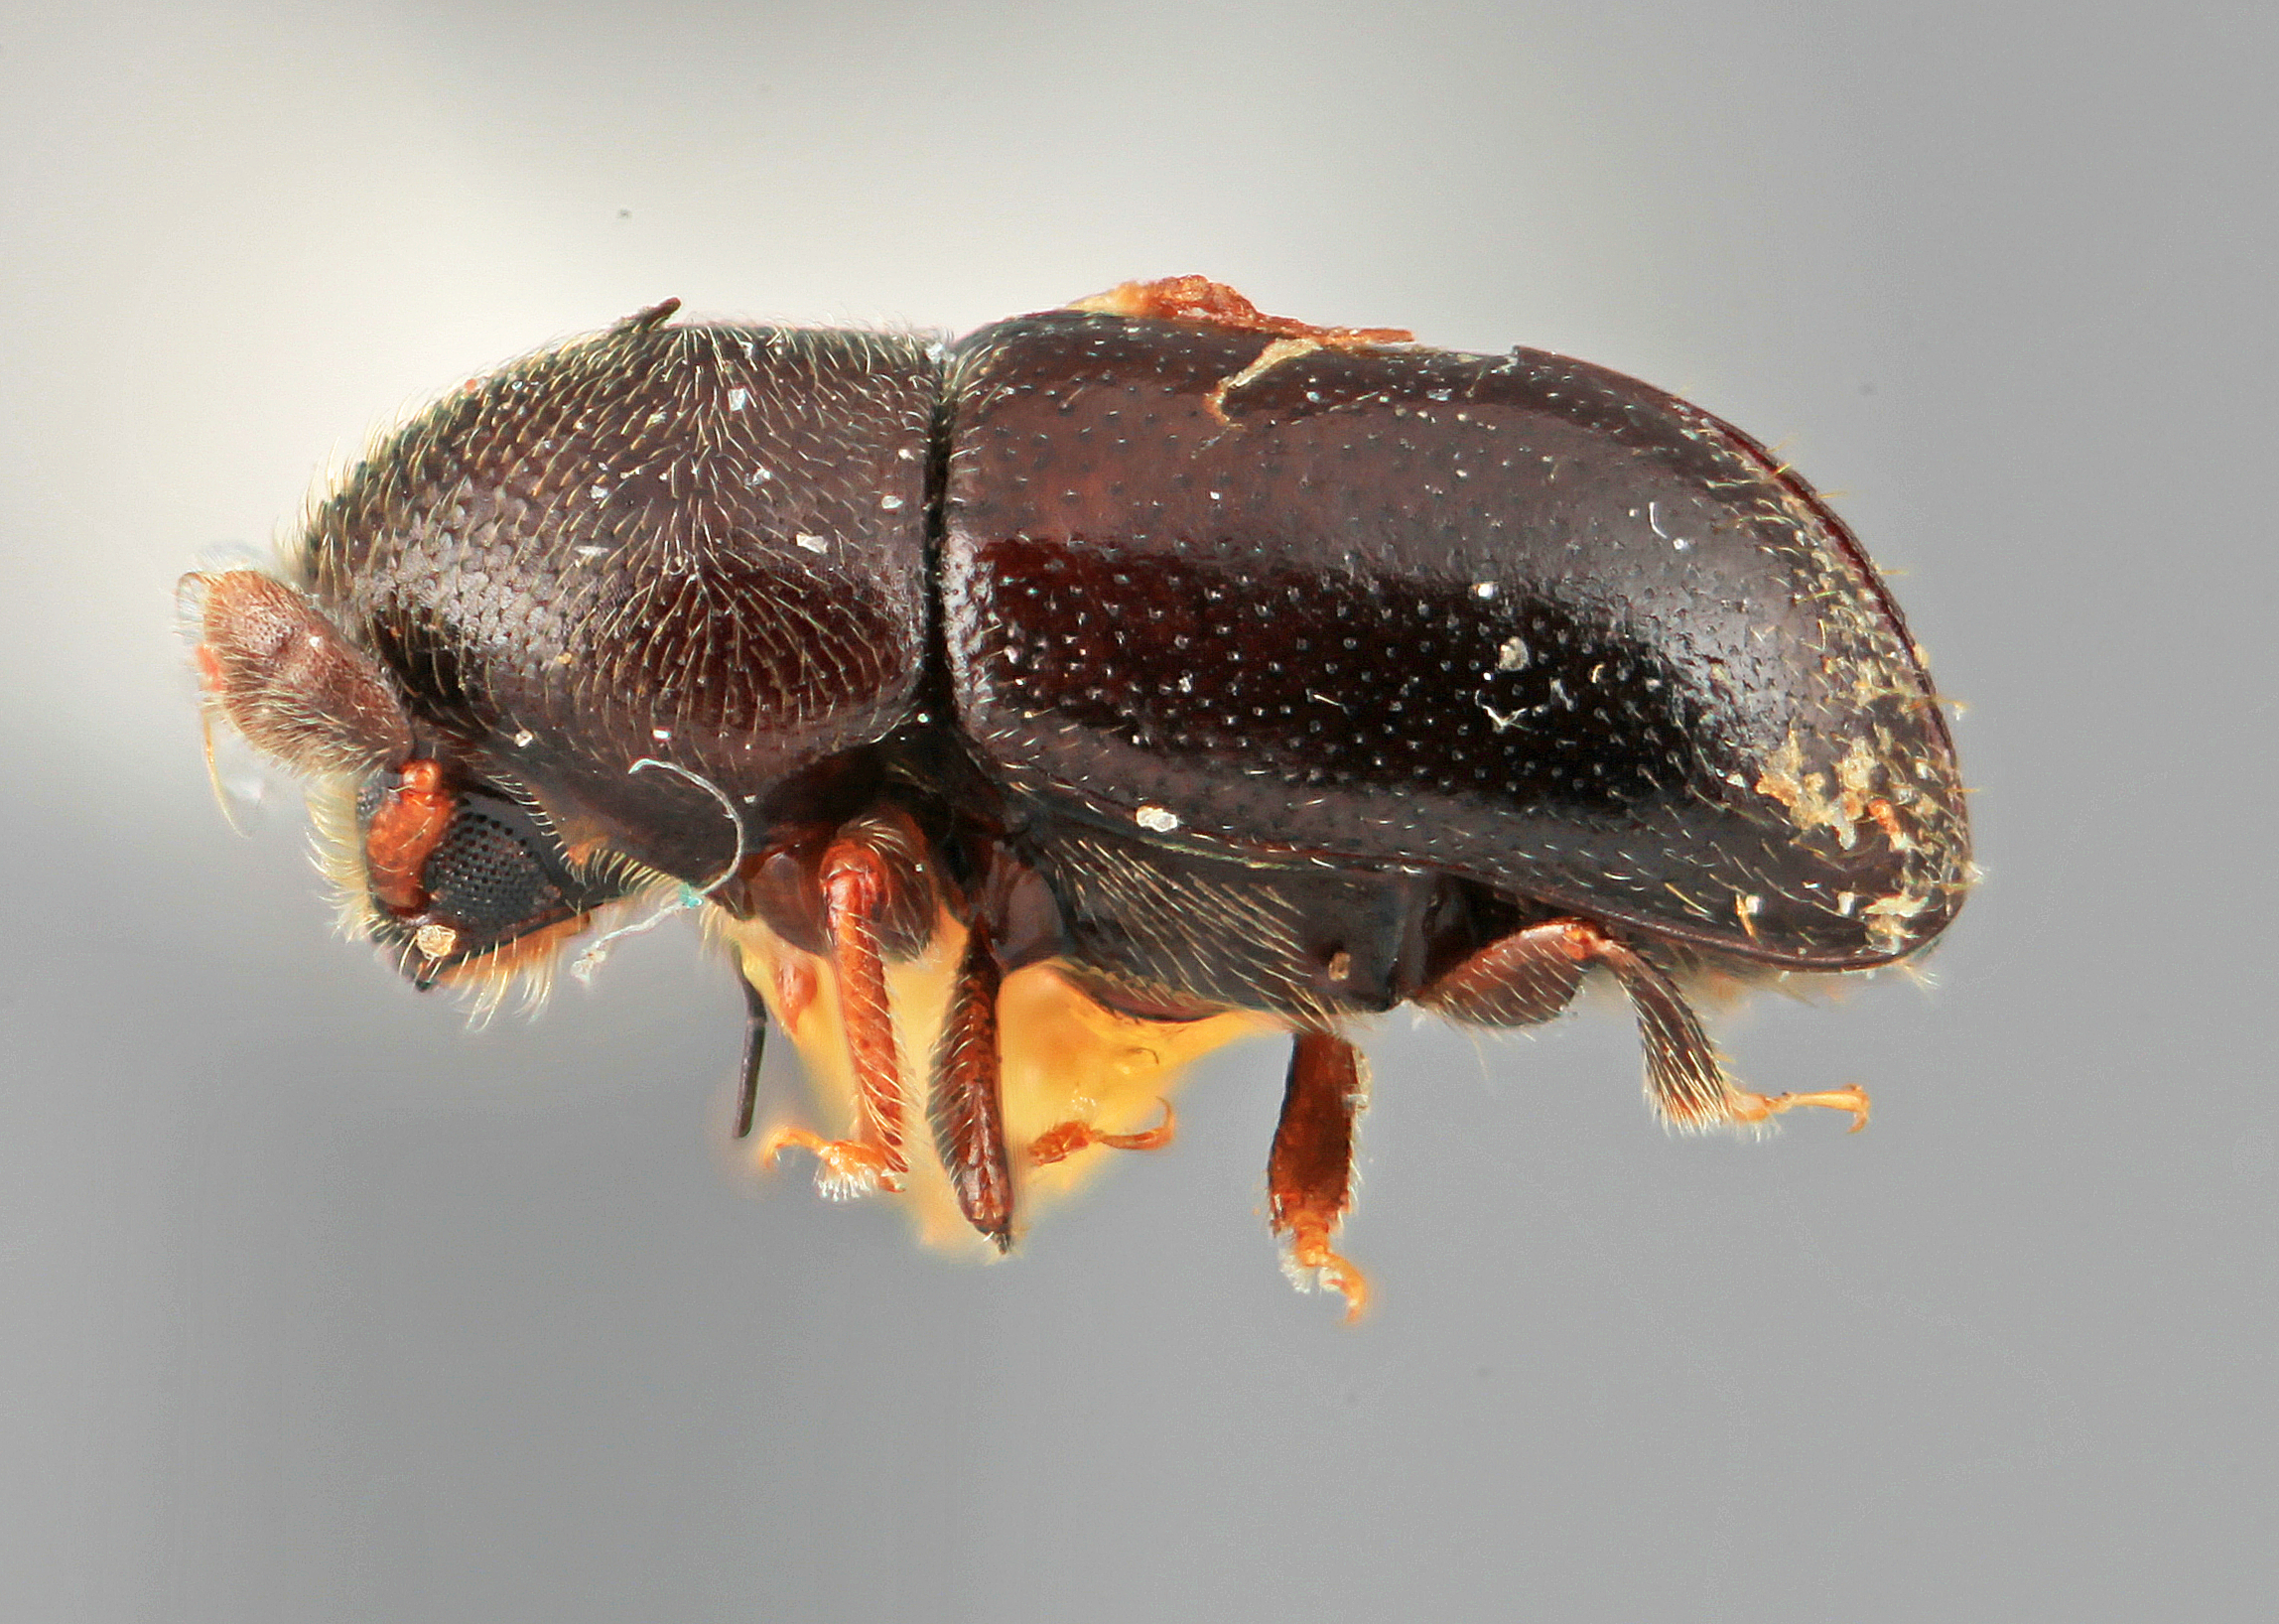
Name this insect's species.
Corthycyclon caliginis
